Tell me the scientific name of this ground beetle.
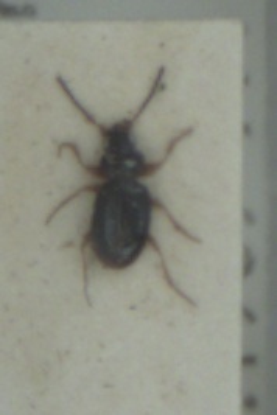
Bembidion gilvipes
